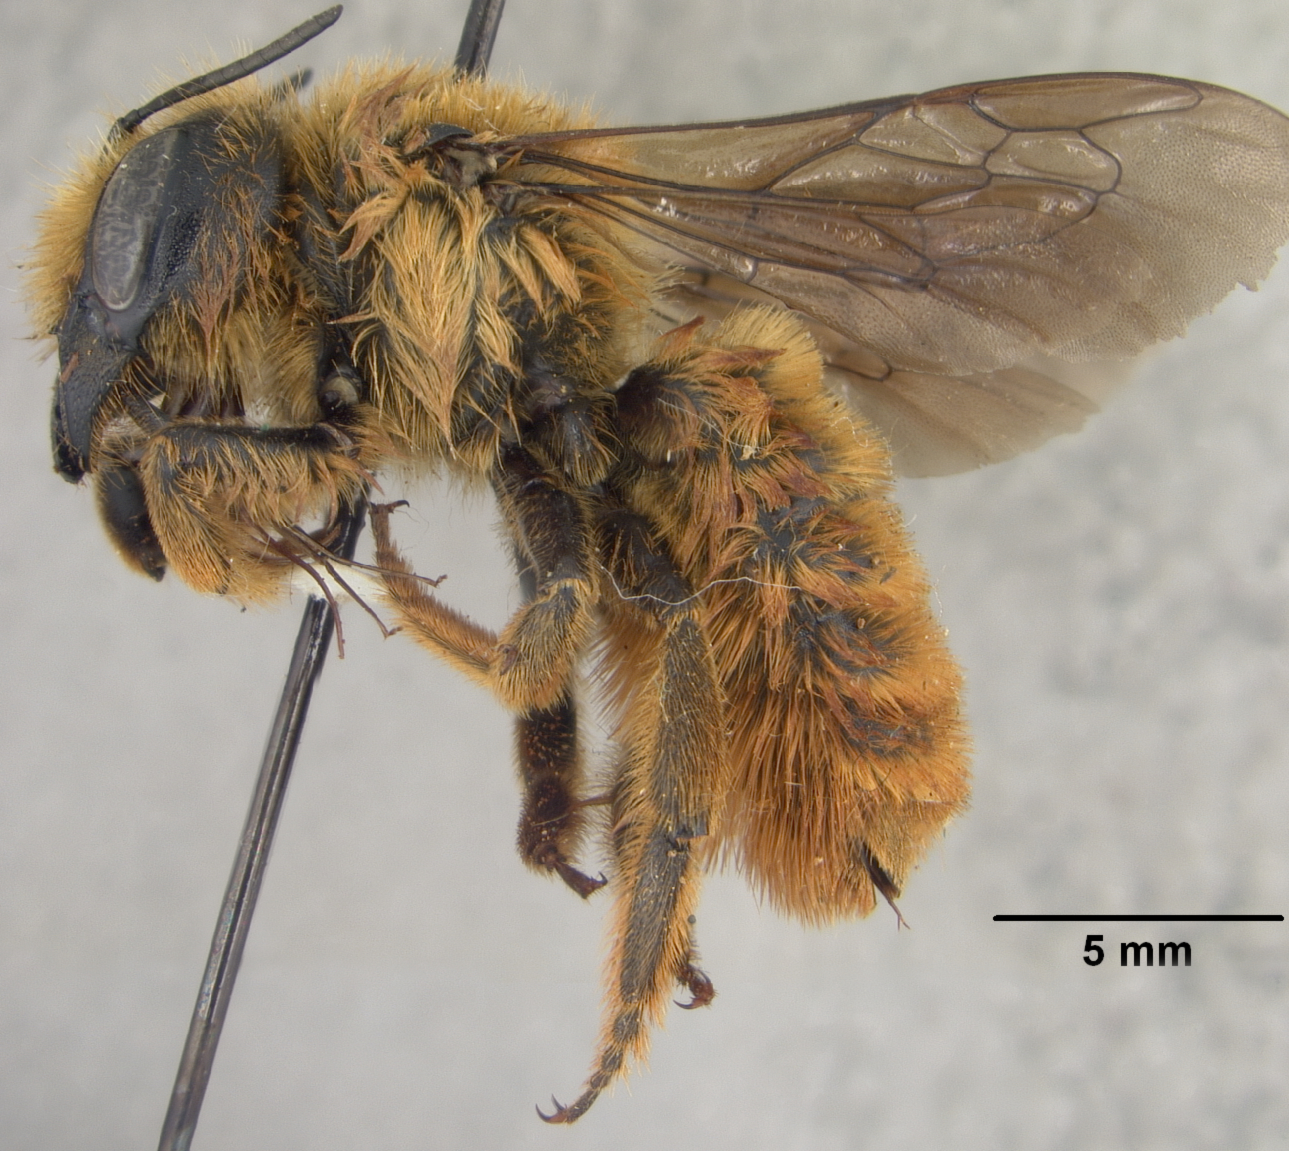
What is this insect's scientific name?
Megachile cockerelli
